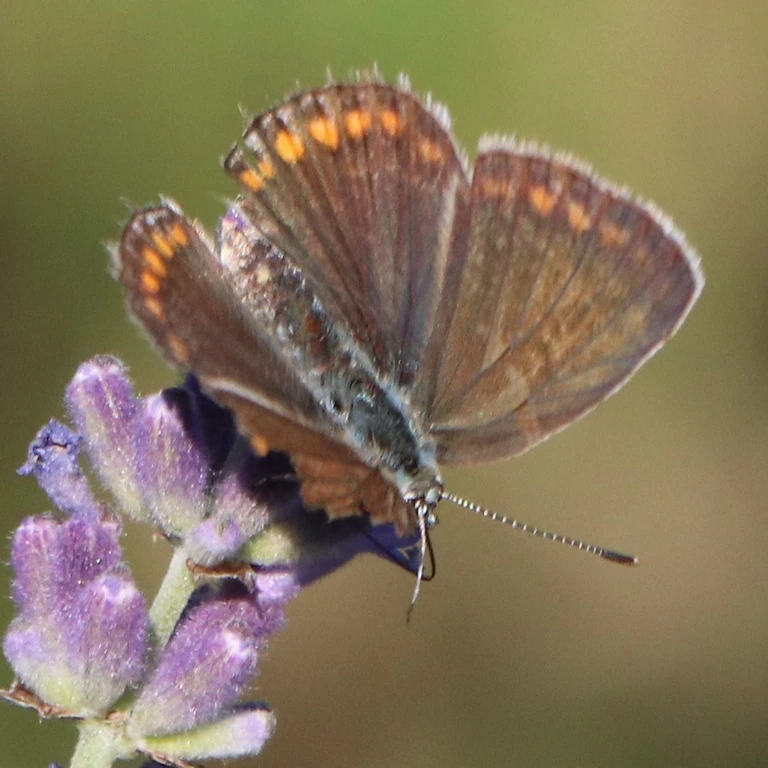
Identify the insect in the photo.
Polyommatus icarus
